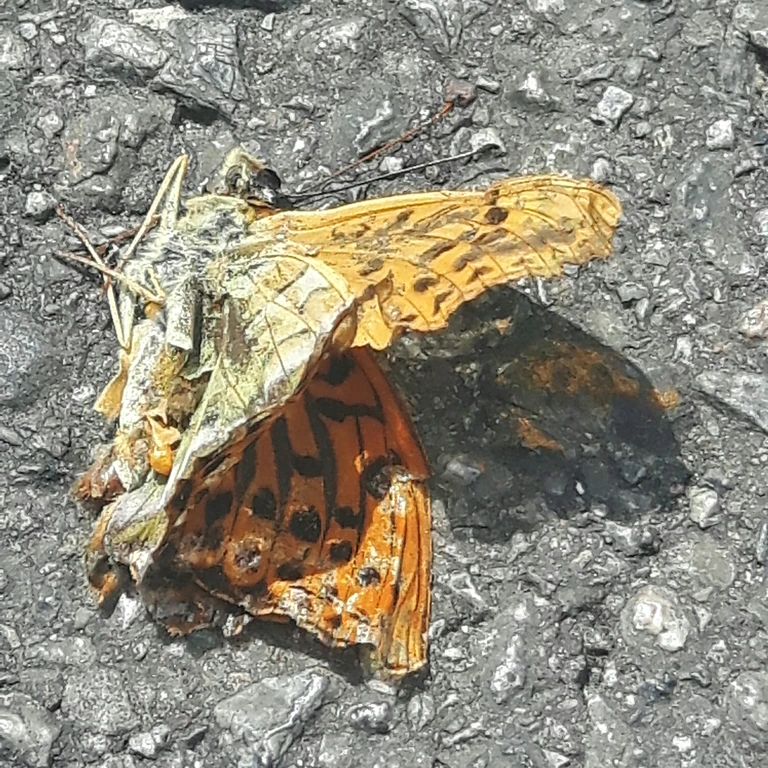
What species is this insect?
Argynnis paphia
